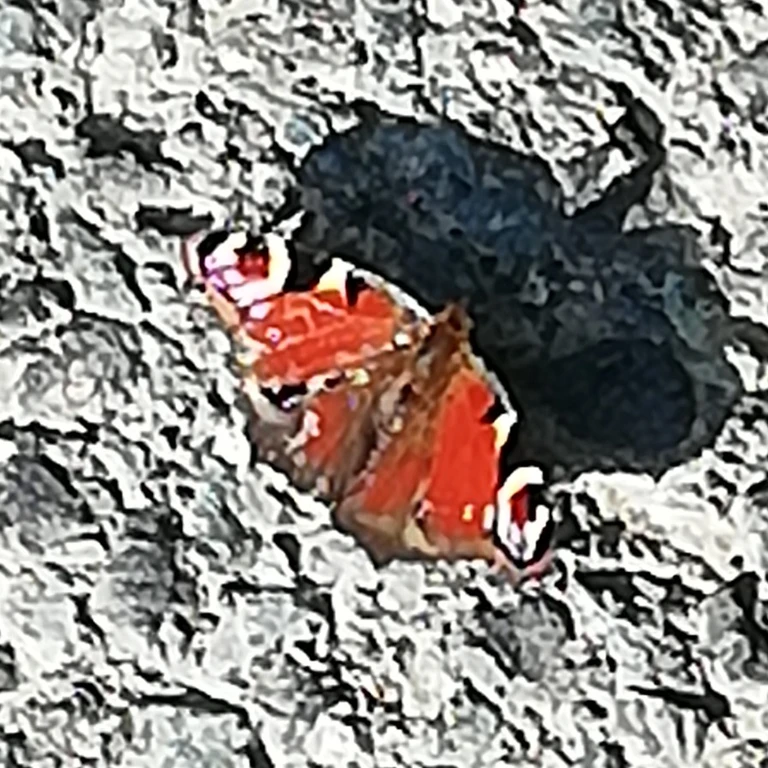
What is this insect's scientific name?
Aglais io
